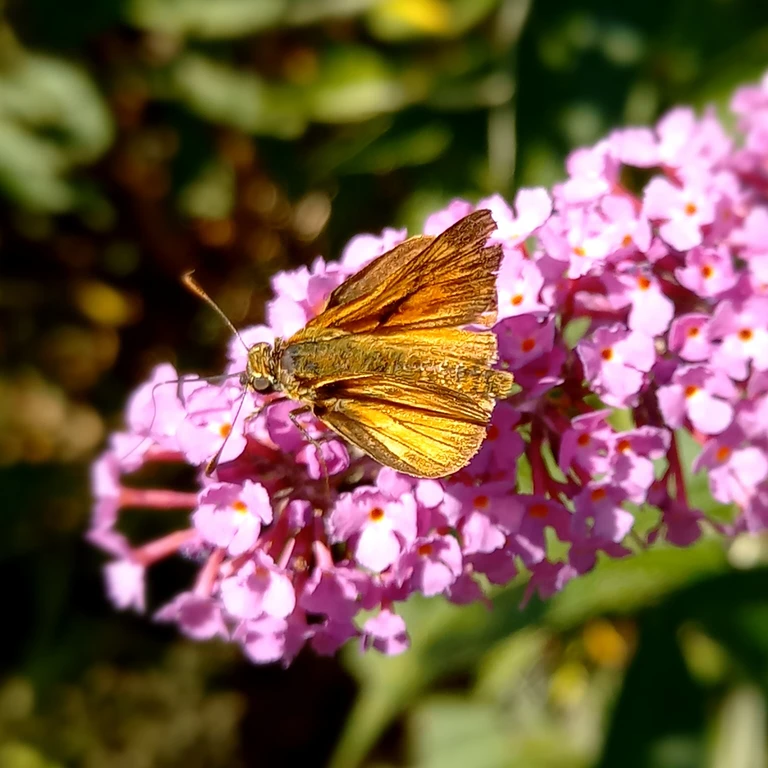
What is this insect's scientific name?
Ochlodes sylvanus (also Ochlodes venata)
